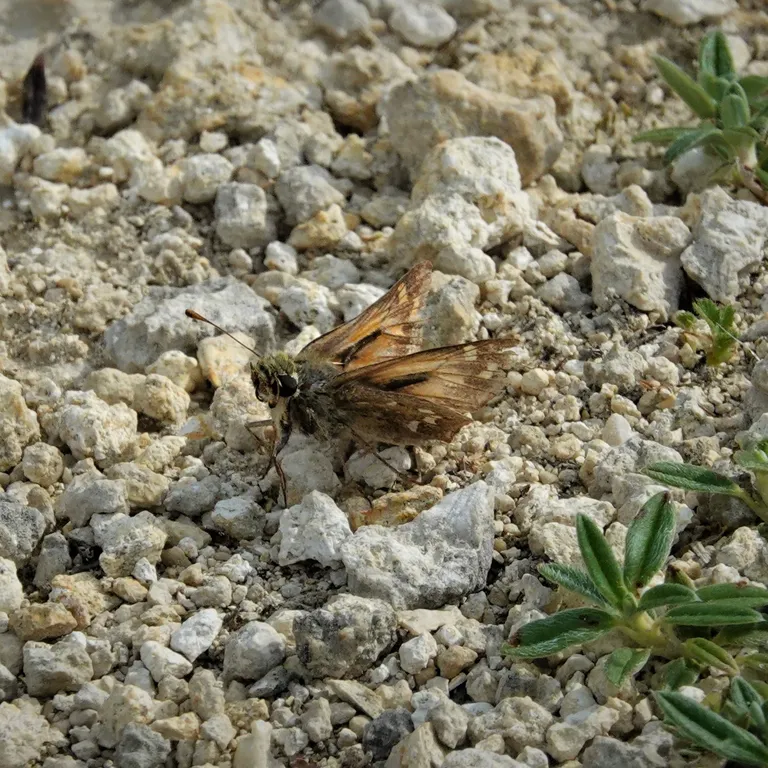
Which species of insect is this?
Hesperia comma
